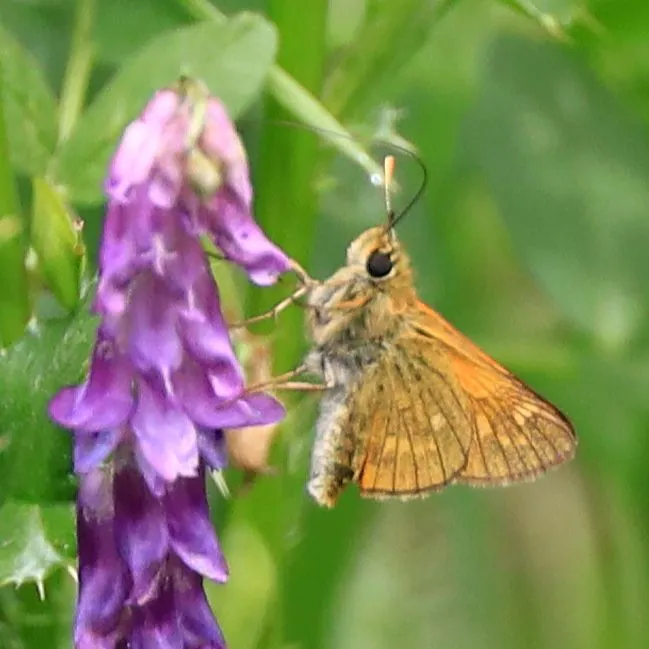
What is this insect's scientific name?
Ochlodes sylvanus (also Ochlodes venata)
